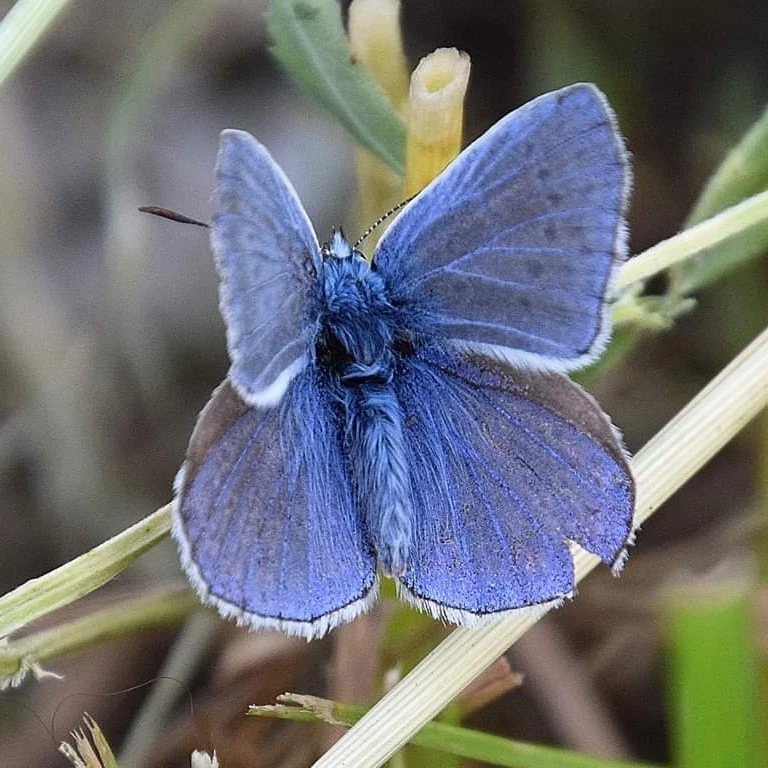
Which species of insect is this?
Polyommatus icarus
